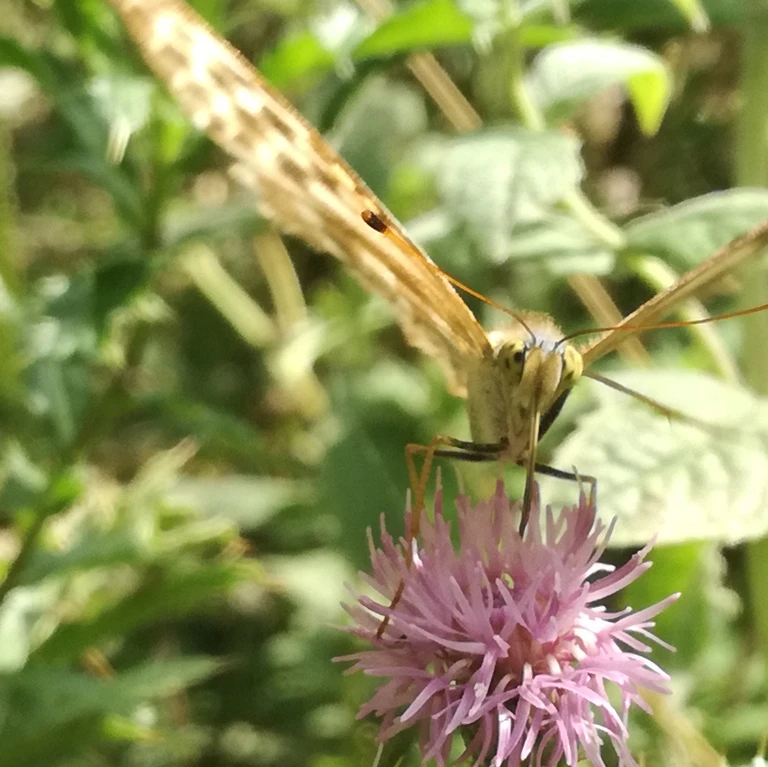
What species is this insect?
Argynnis paphia
